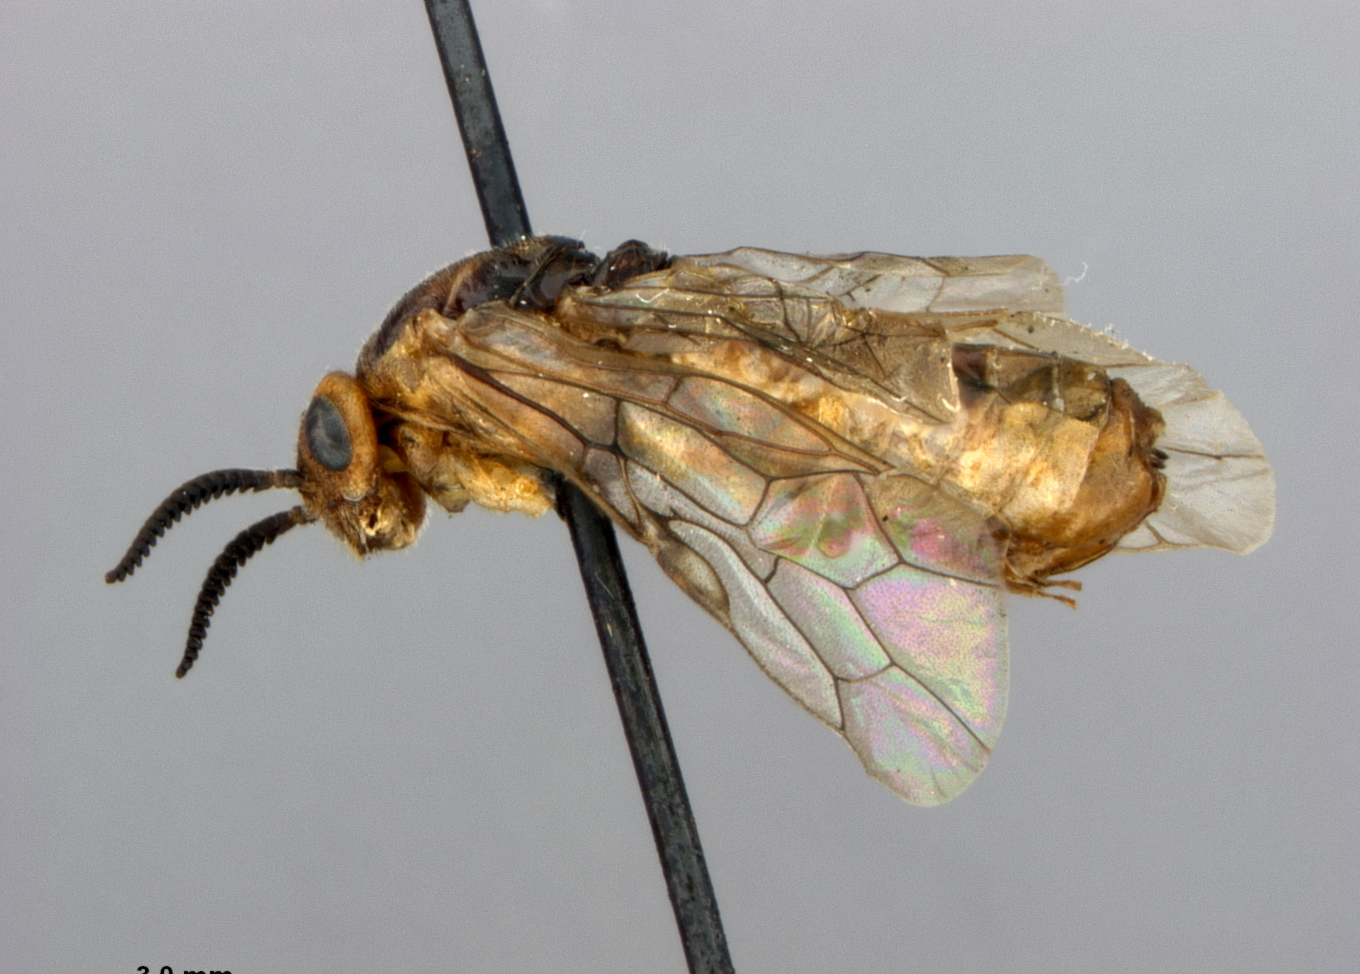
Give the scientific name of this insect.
Neodiprion ontarioensis
